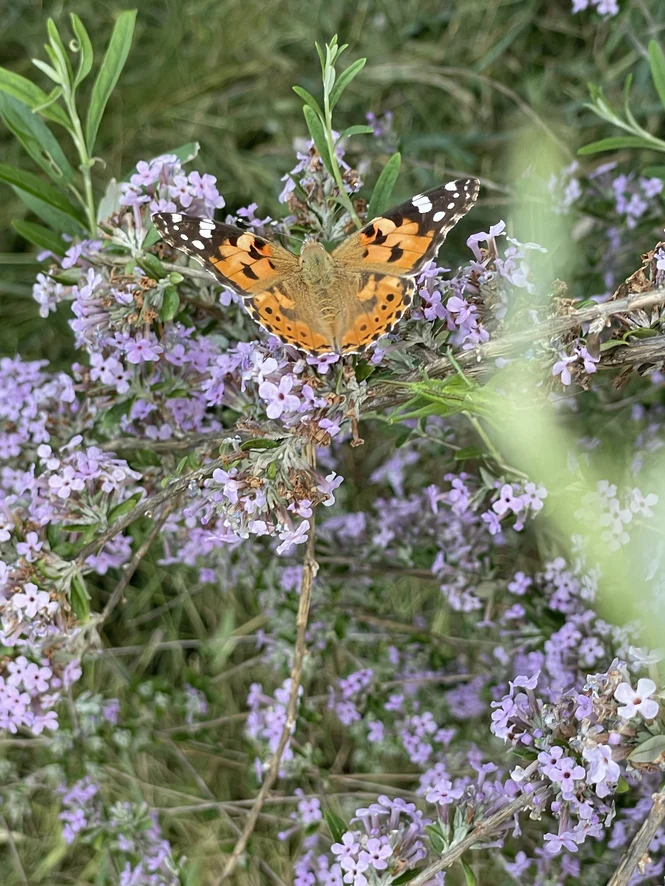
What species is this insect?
Vanessa cardui
